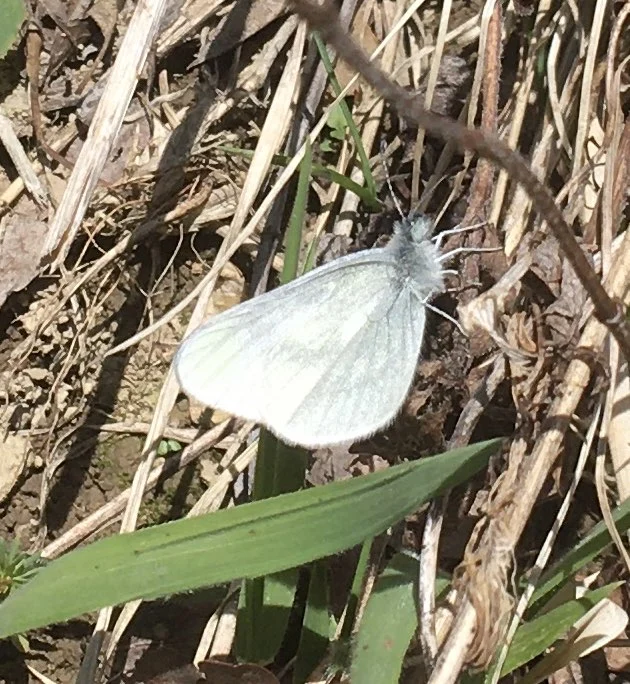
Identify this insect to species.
Leptidea sinapis/juvernica
